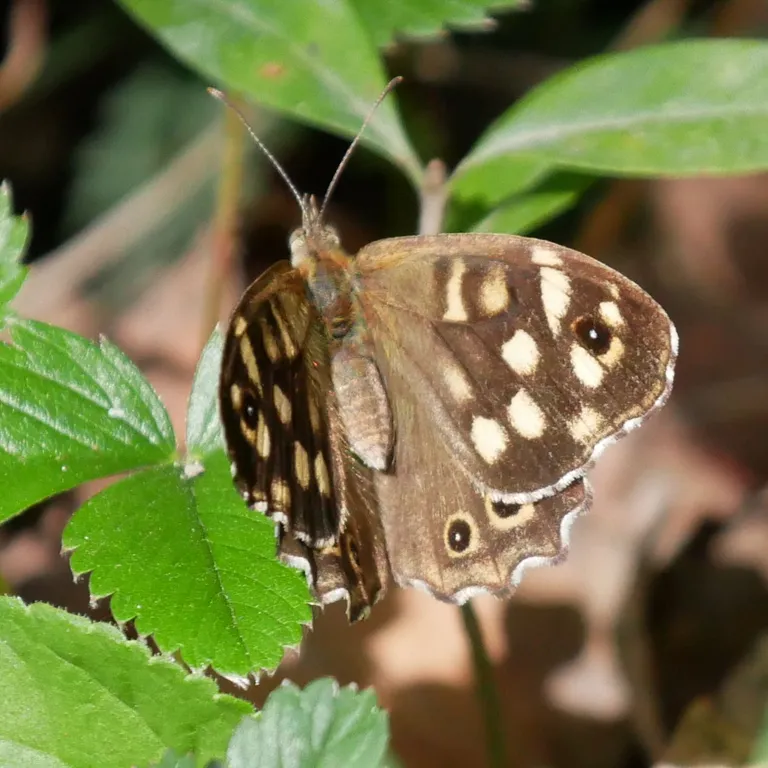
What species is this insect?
Pararge aegeria
